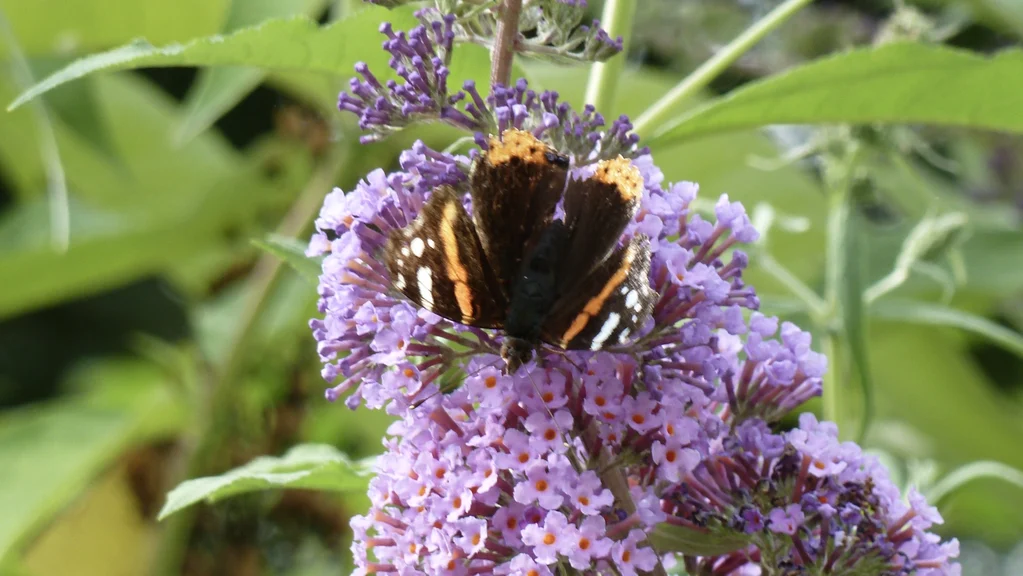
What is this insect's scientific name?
Vanessa atalanta
